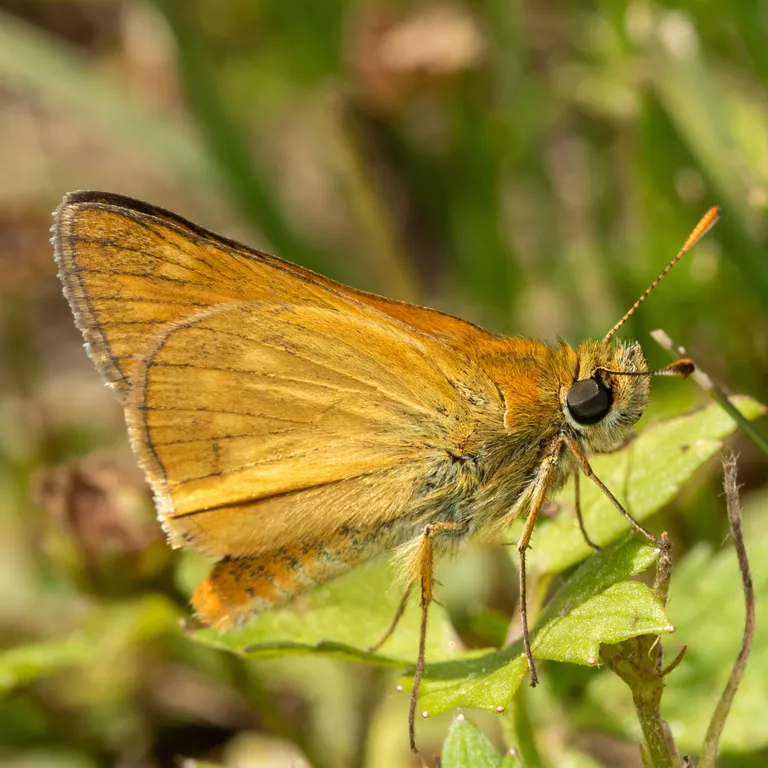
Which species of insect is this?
Ochlodes sylvanus (also Ochlodes venata)
